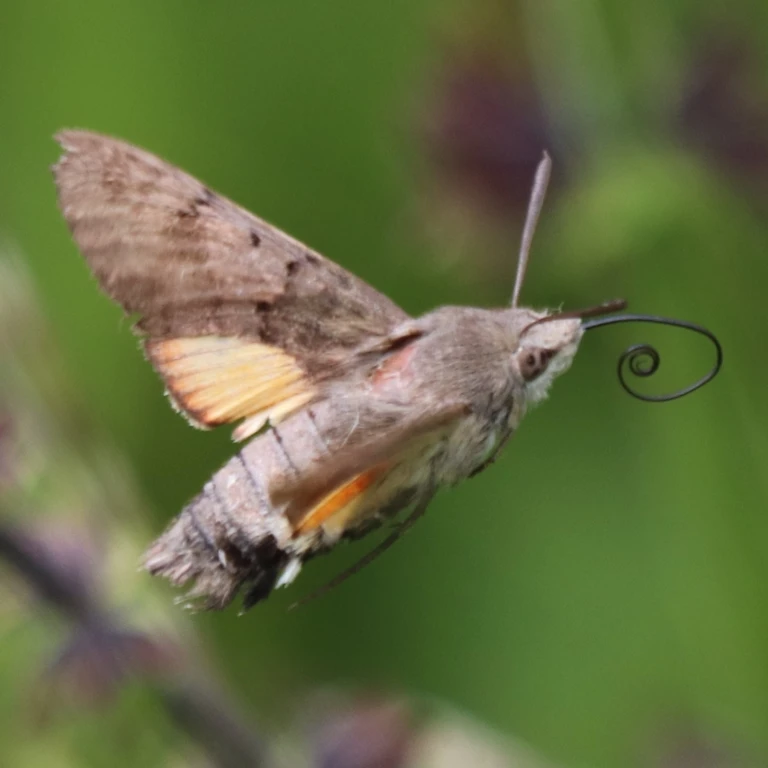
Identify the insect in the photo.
Macroglossum stellatarum
